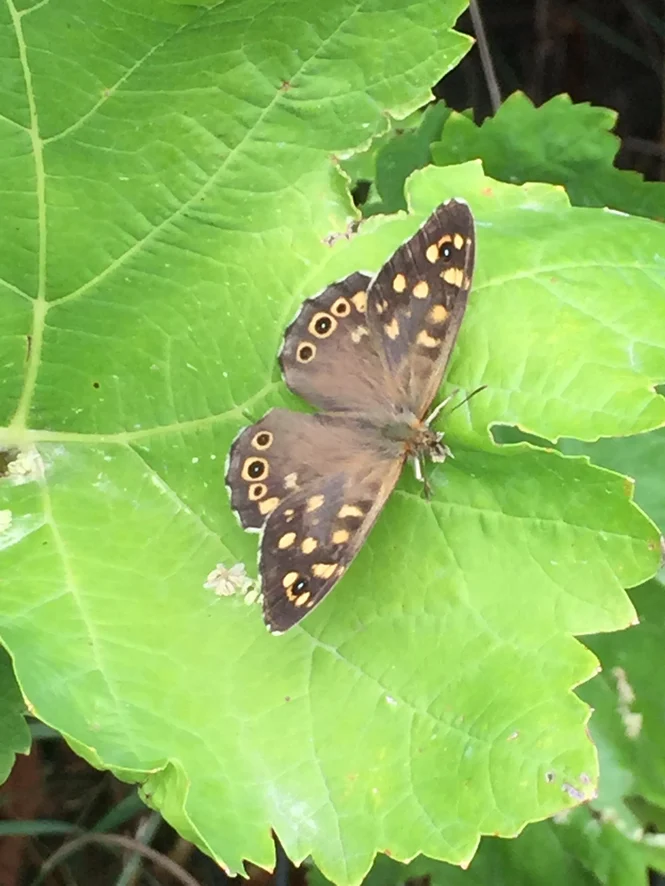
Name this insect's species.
Pararge aegeria
